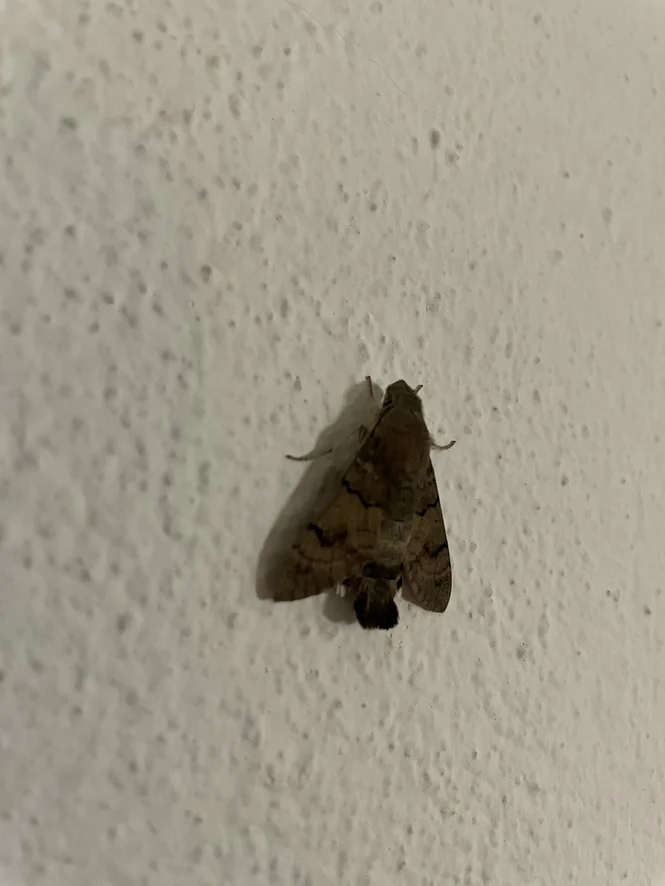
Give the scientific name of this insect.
Macroglossum stellatarum
